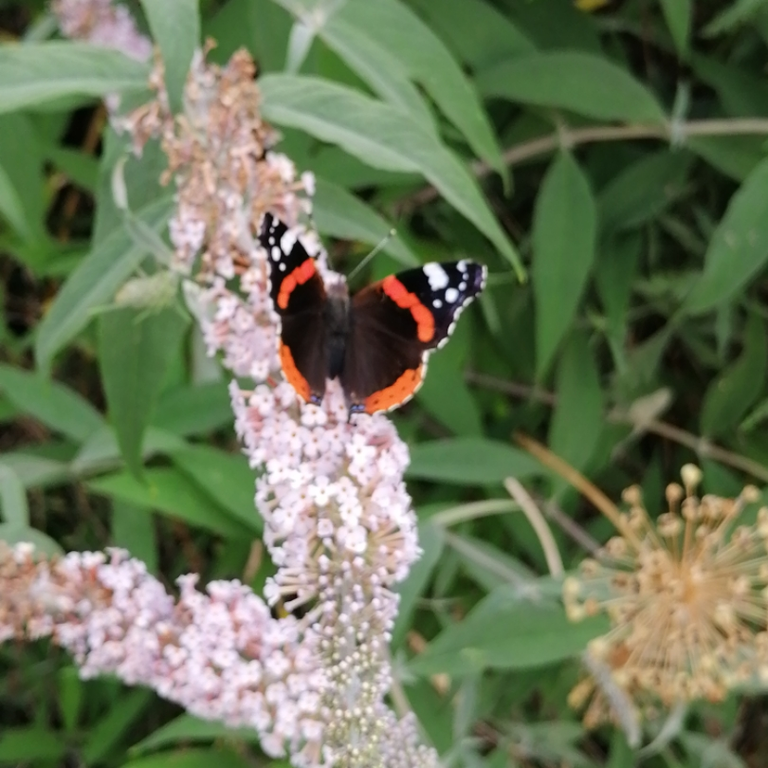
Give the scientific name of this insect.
Vanessa atalanta
